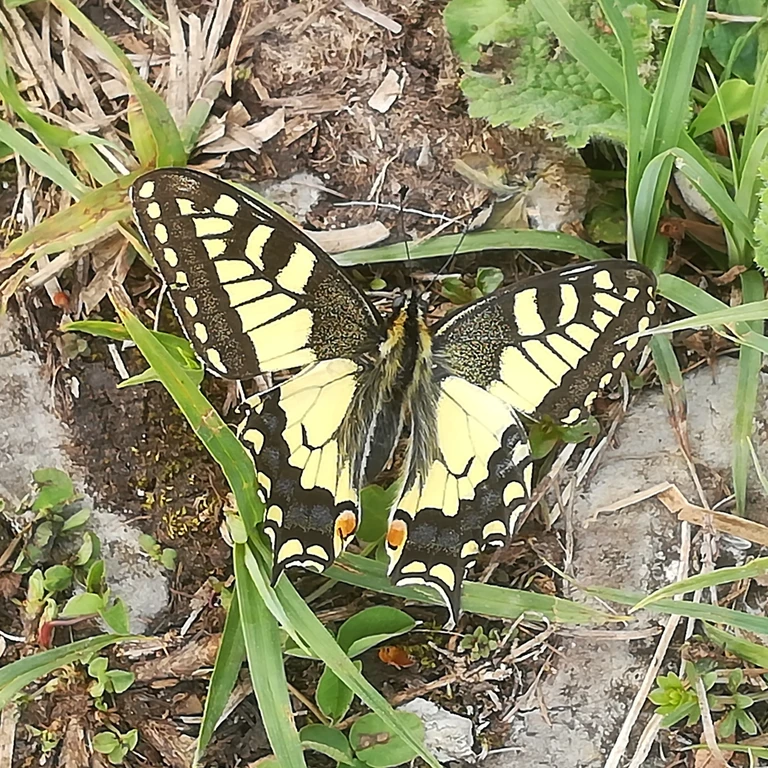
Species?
Papilio machaon
